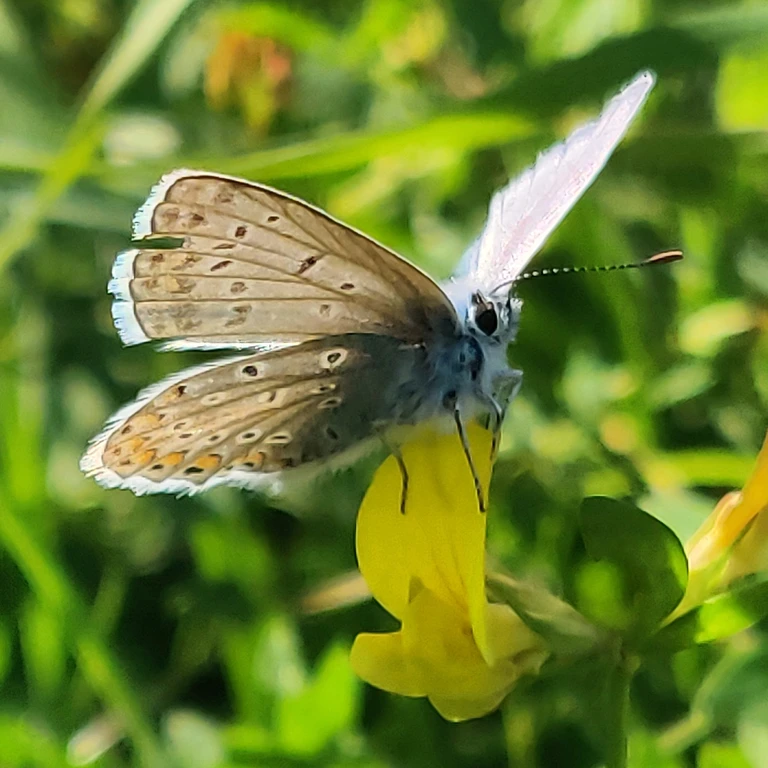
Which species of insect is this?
Polyommatus icarus
